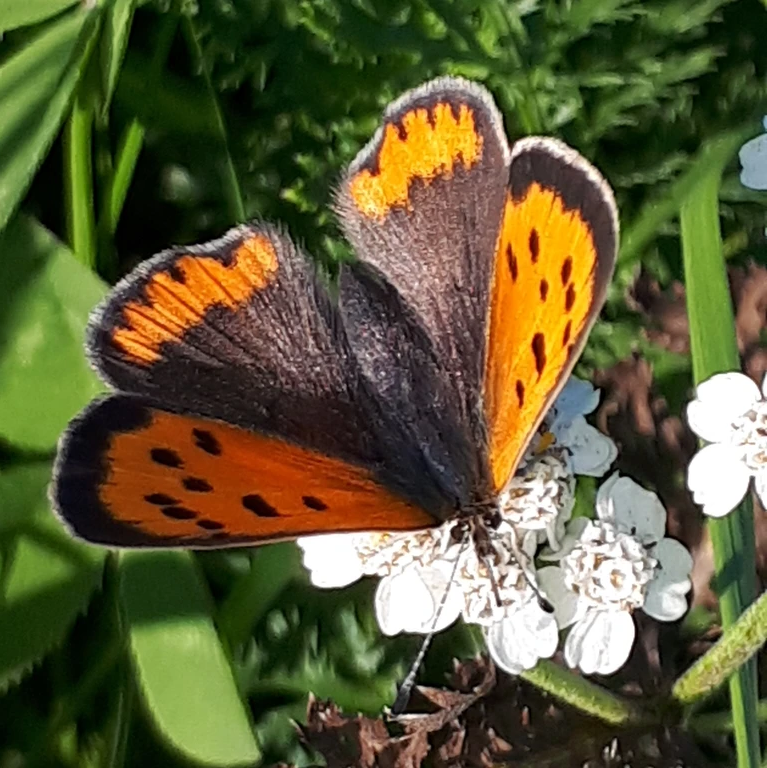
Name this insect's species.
Lycaena phlaeas
